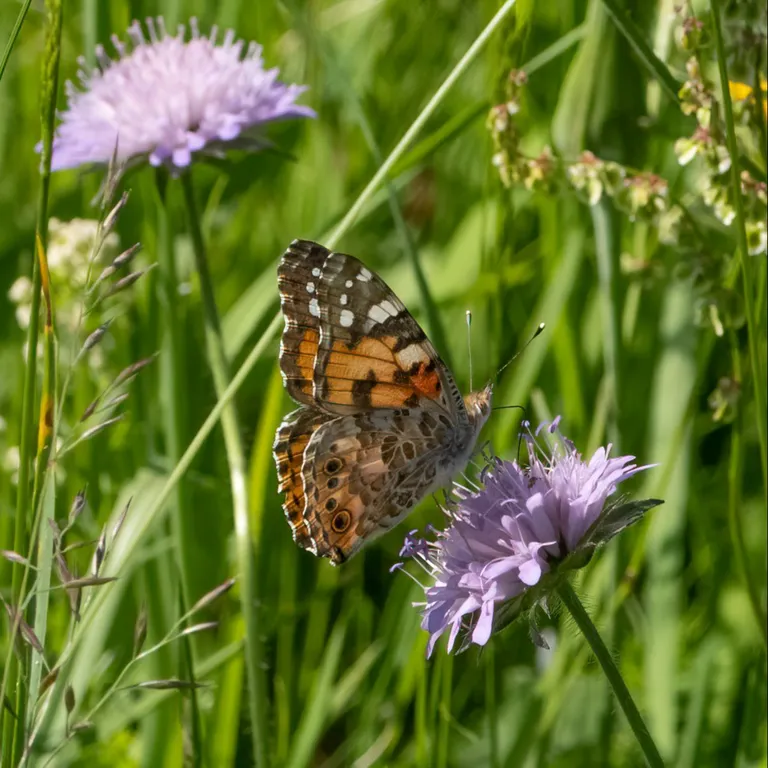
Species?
Vanessa cardui
